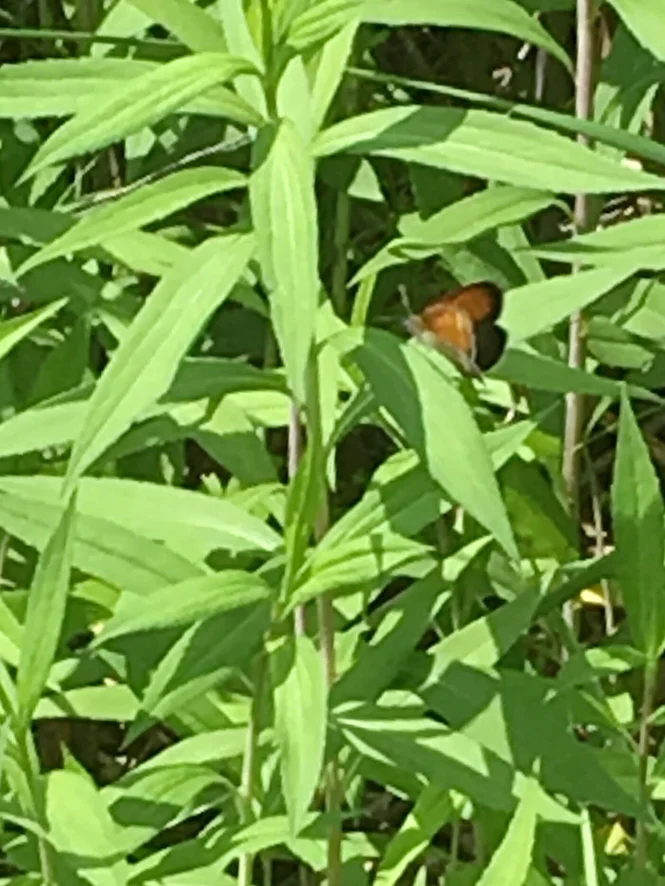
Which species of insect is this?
Coenonympha arcania
